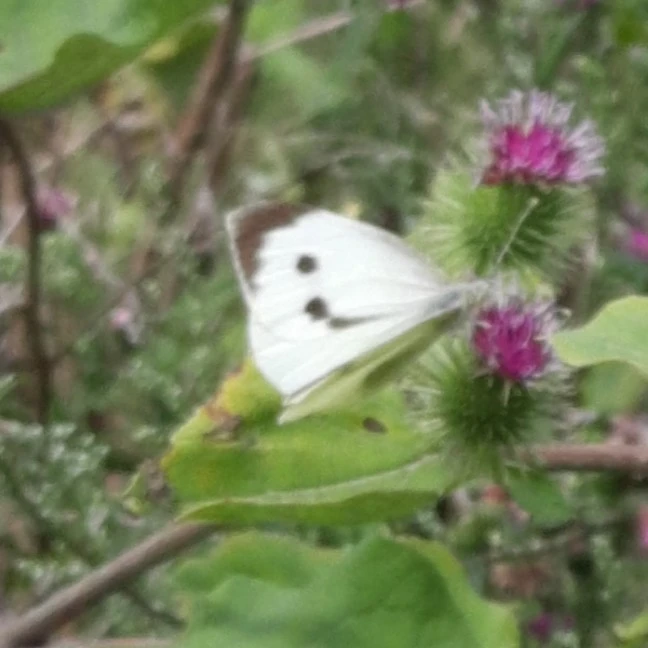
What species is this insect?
Pieris brassicae
